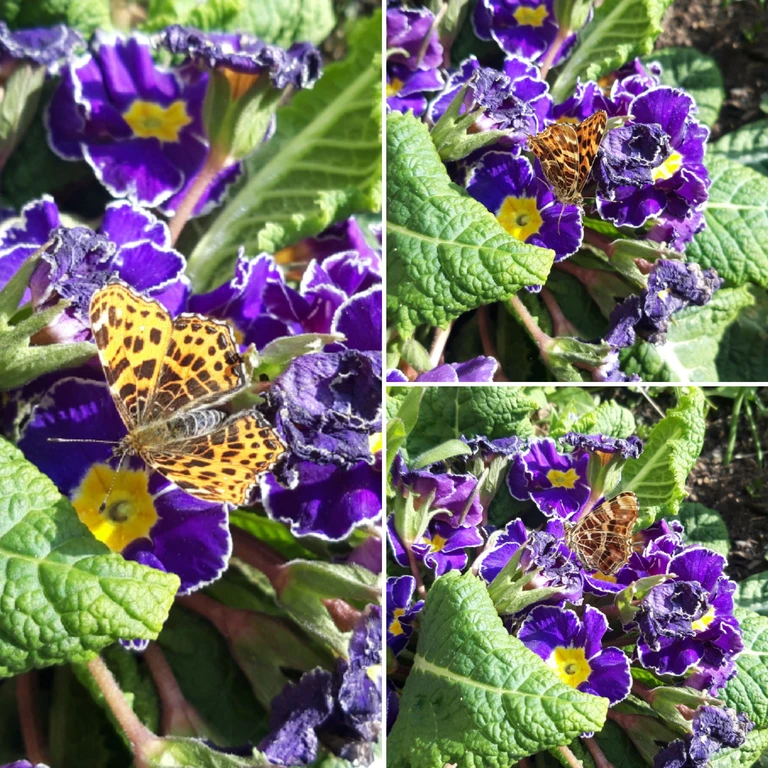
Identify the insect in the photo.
Araschnia levana
